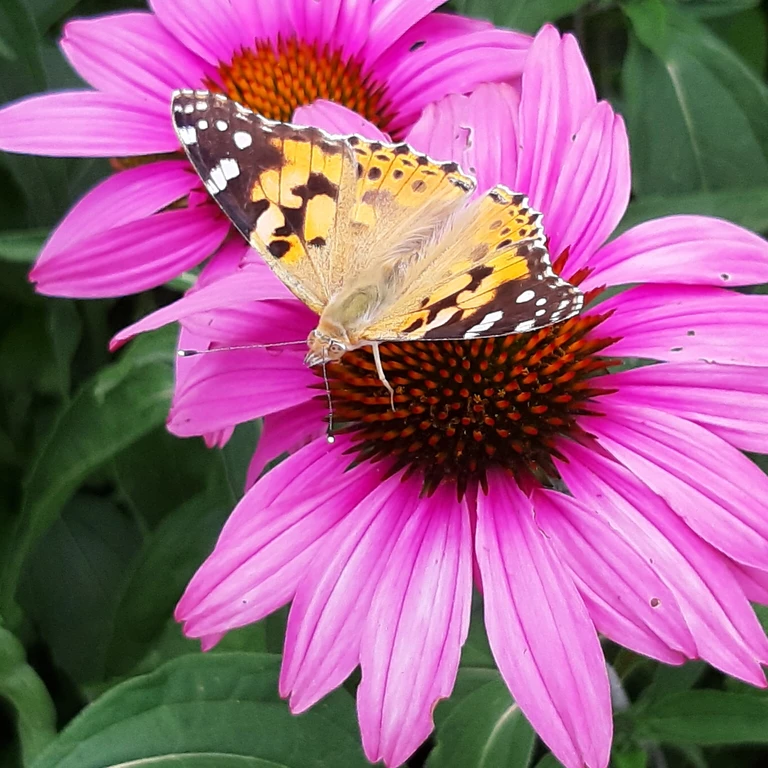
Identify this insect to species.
Vanessa cardui
